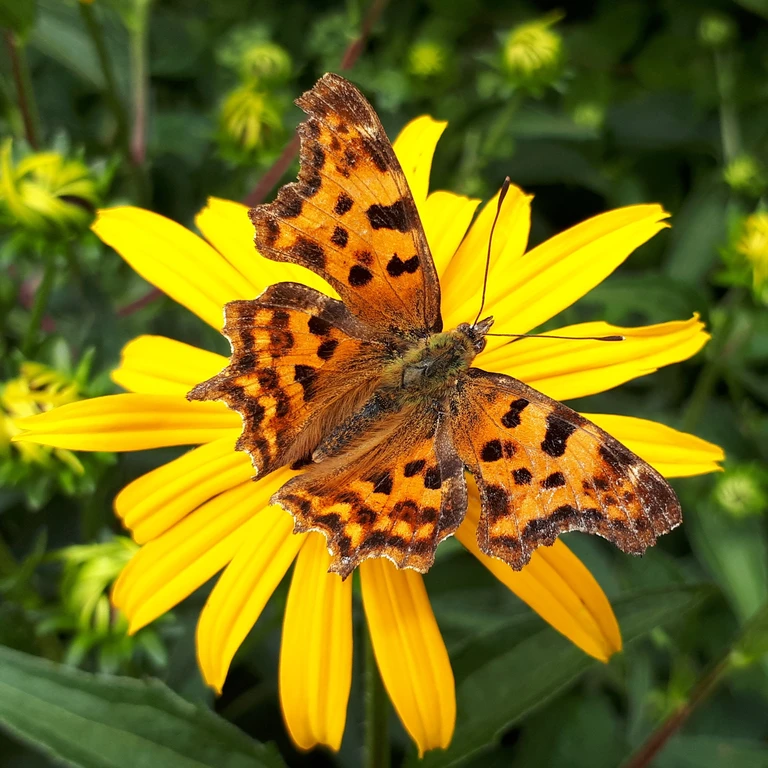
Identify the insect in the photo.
Polygonia c-album
